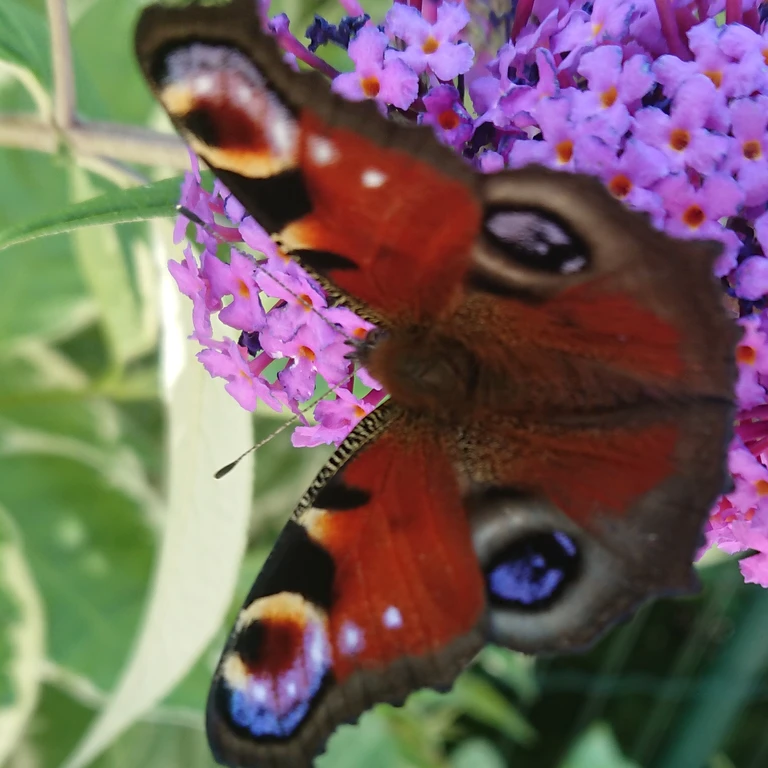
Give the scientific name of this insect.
Aglais io
